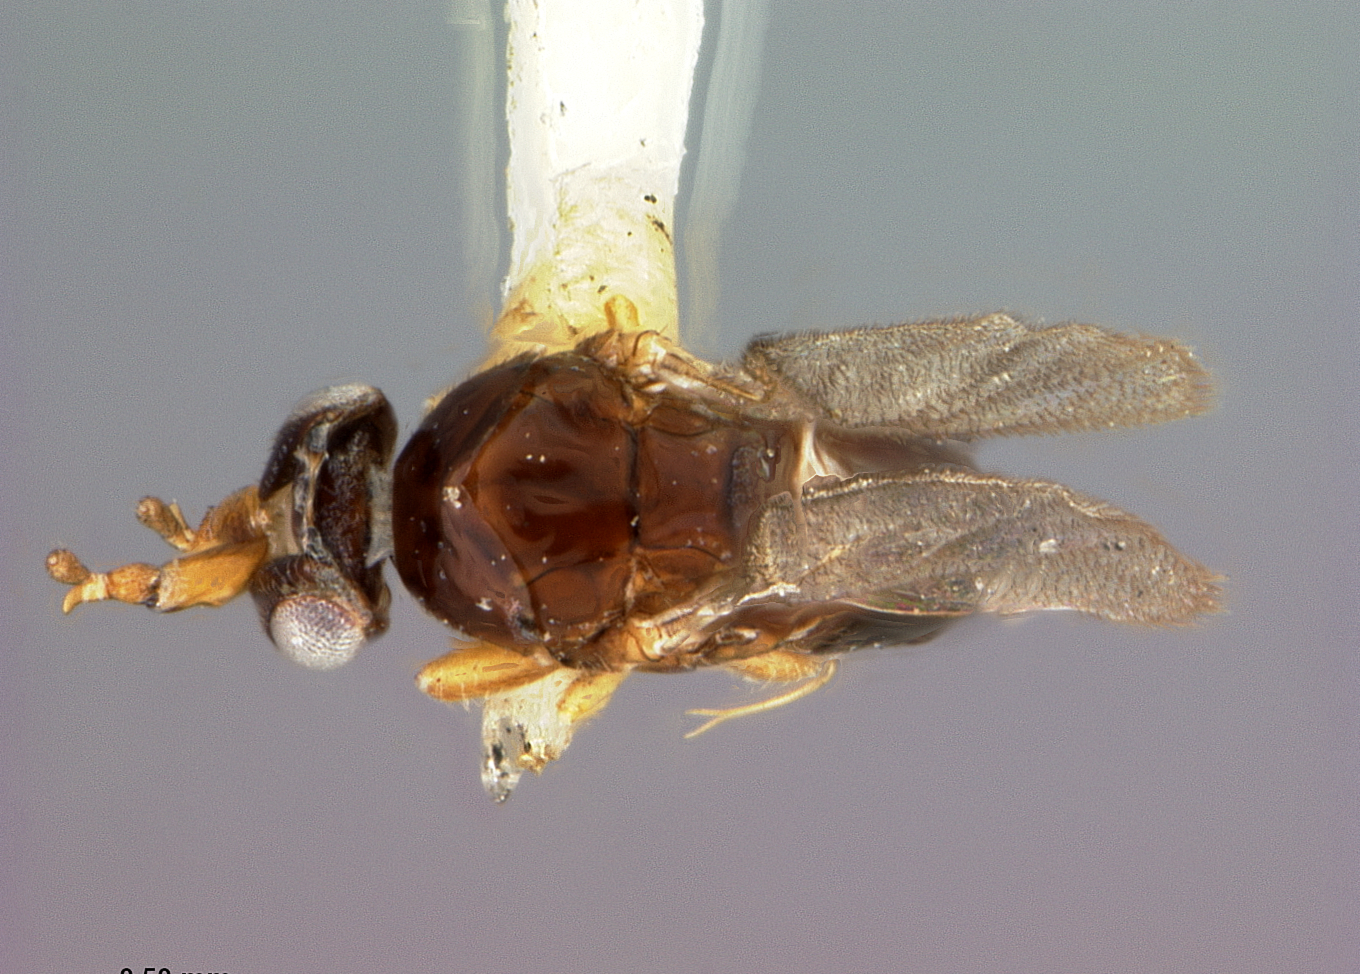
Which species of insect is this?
Kradibia brownii
